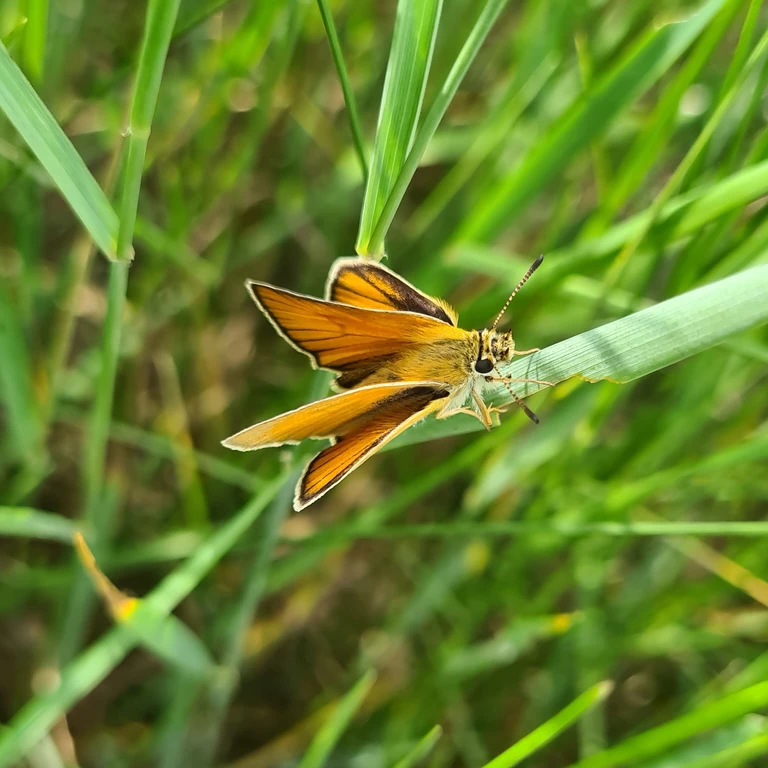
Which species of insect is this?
Thymelicus lineola
